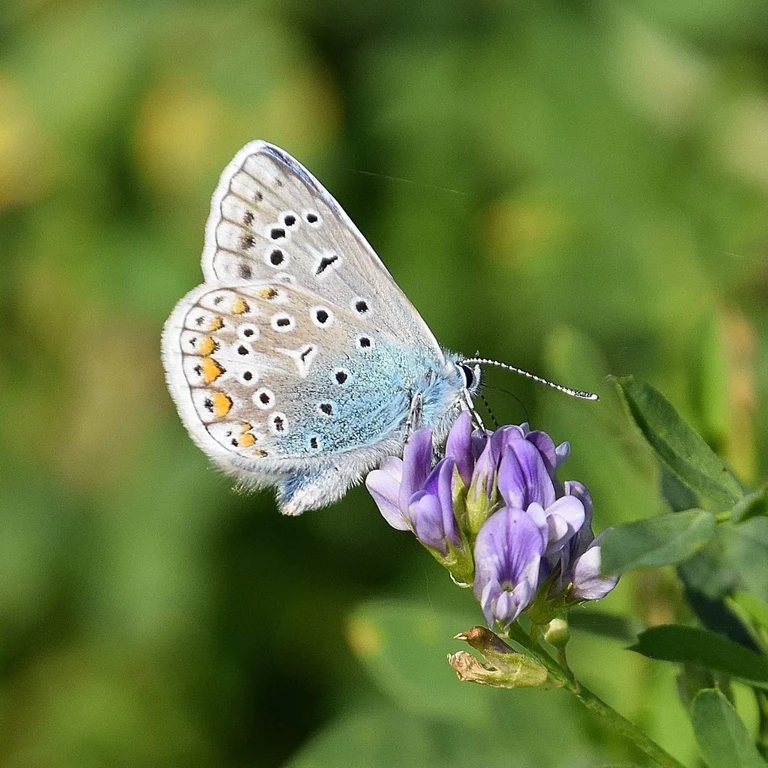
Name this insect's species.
Polyommatus icarus
